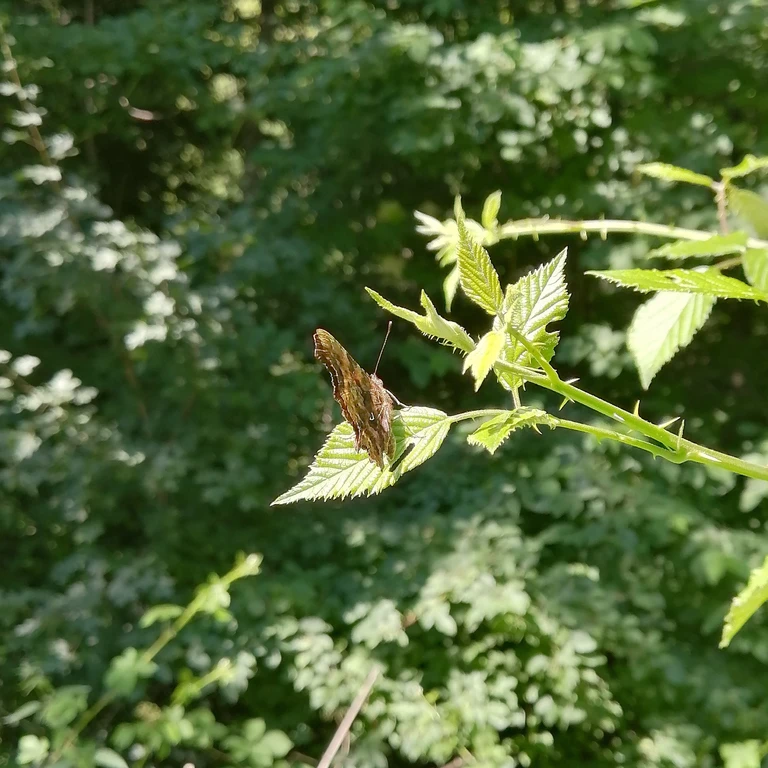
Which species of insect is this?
Polygonia c-album
